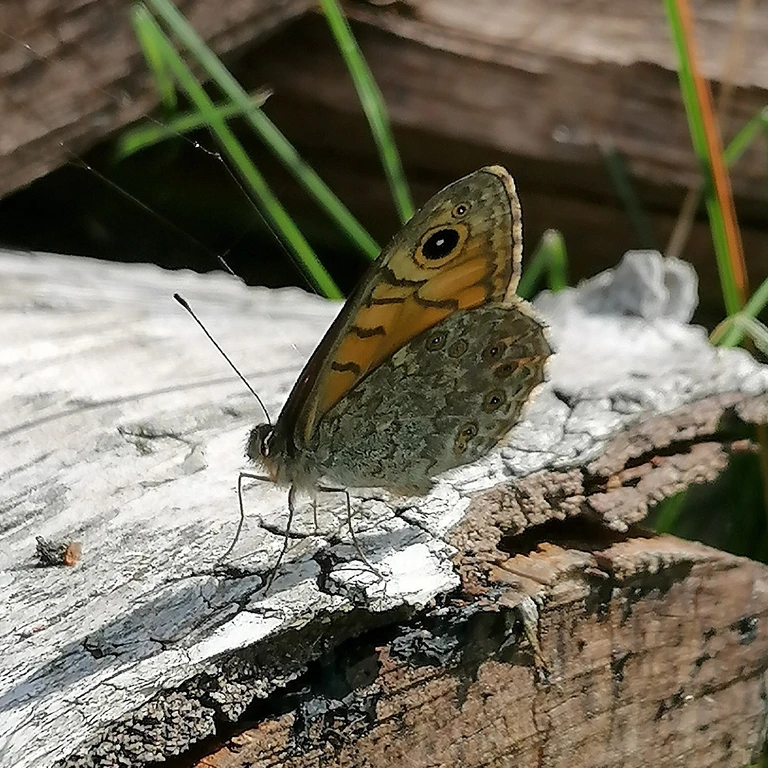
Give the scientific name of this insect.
Lasiommata megera (also Pararge megera)
